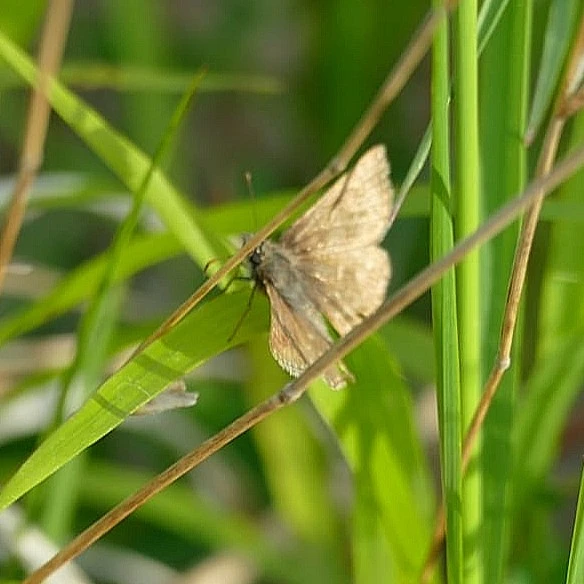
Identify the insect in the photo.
Erynnis tages
